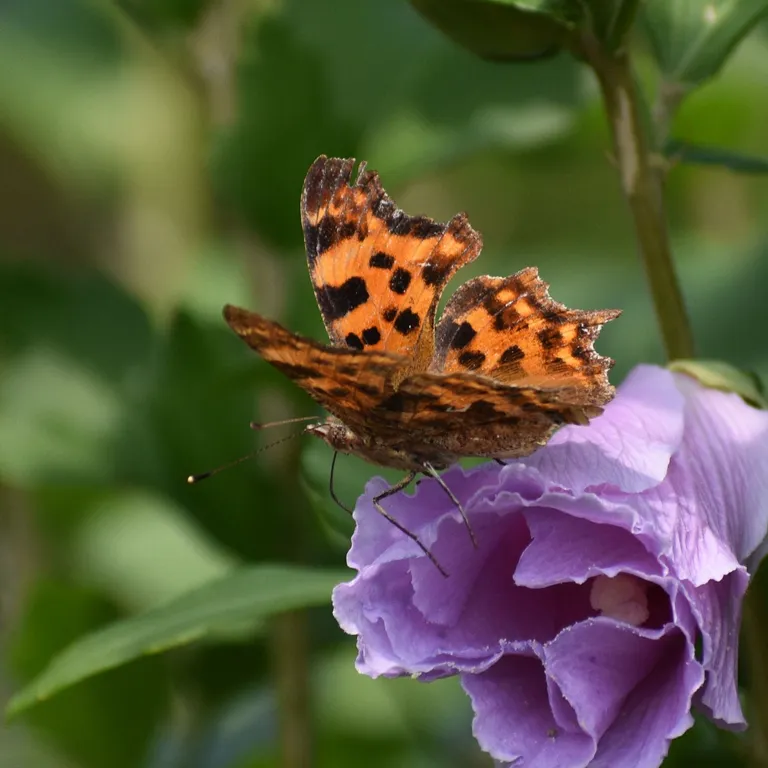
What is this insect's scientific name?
Polygonia c-album
